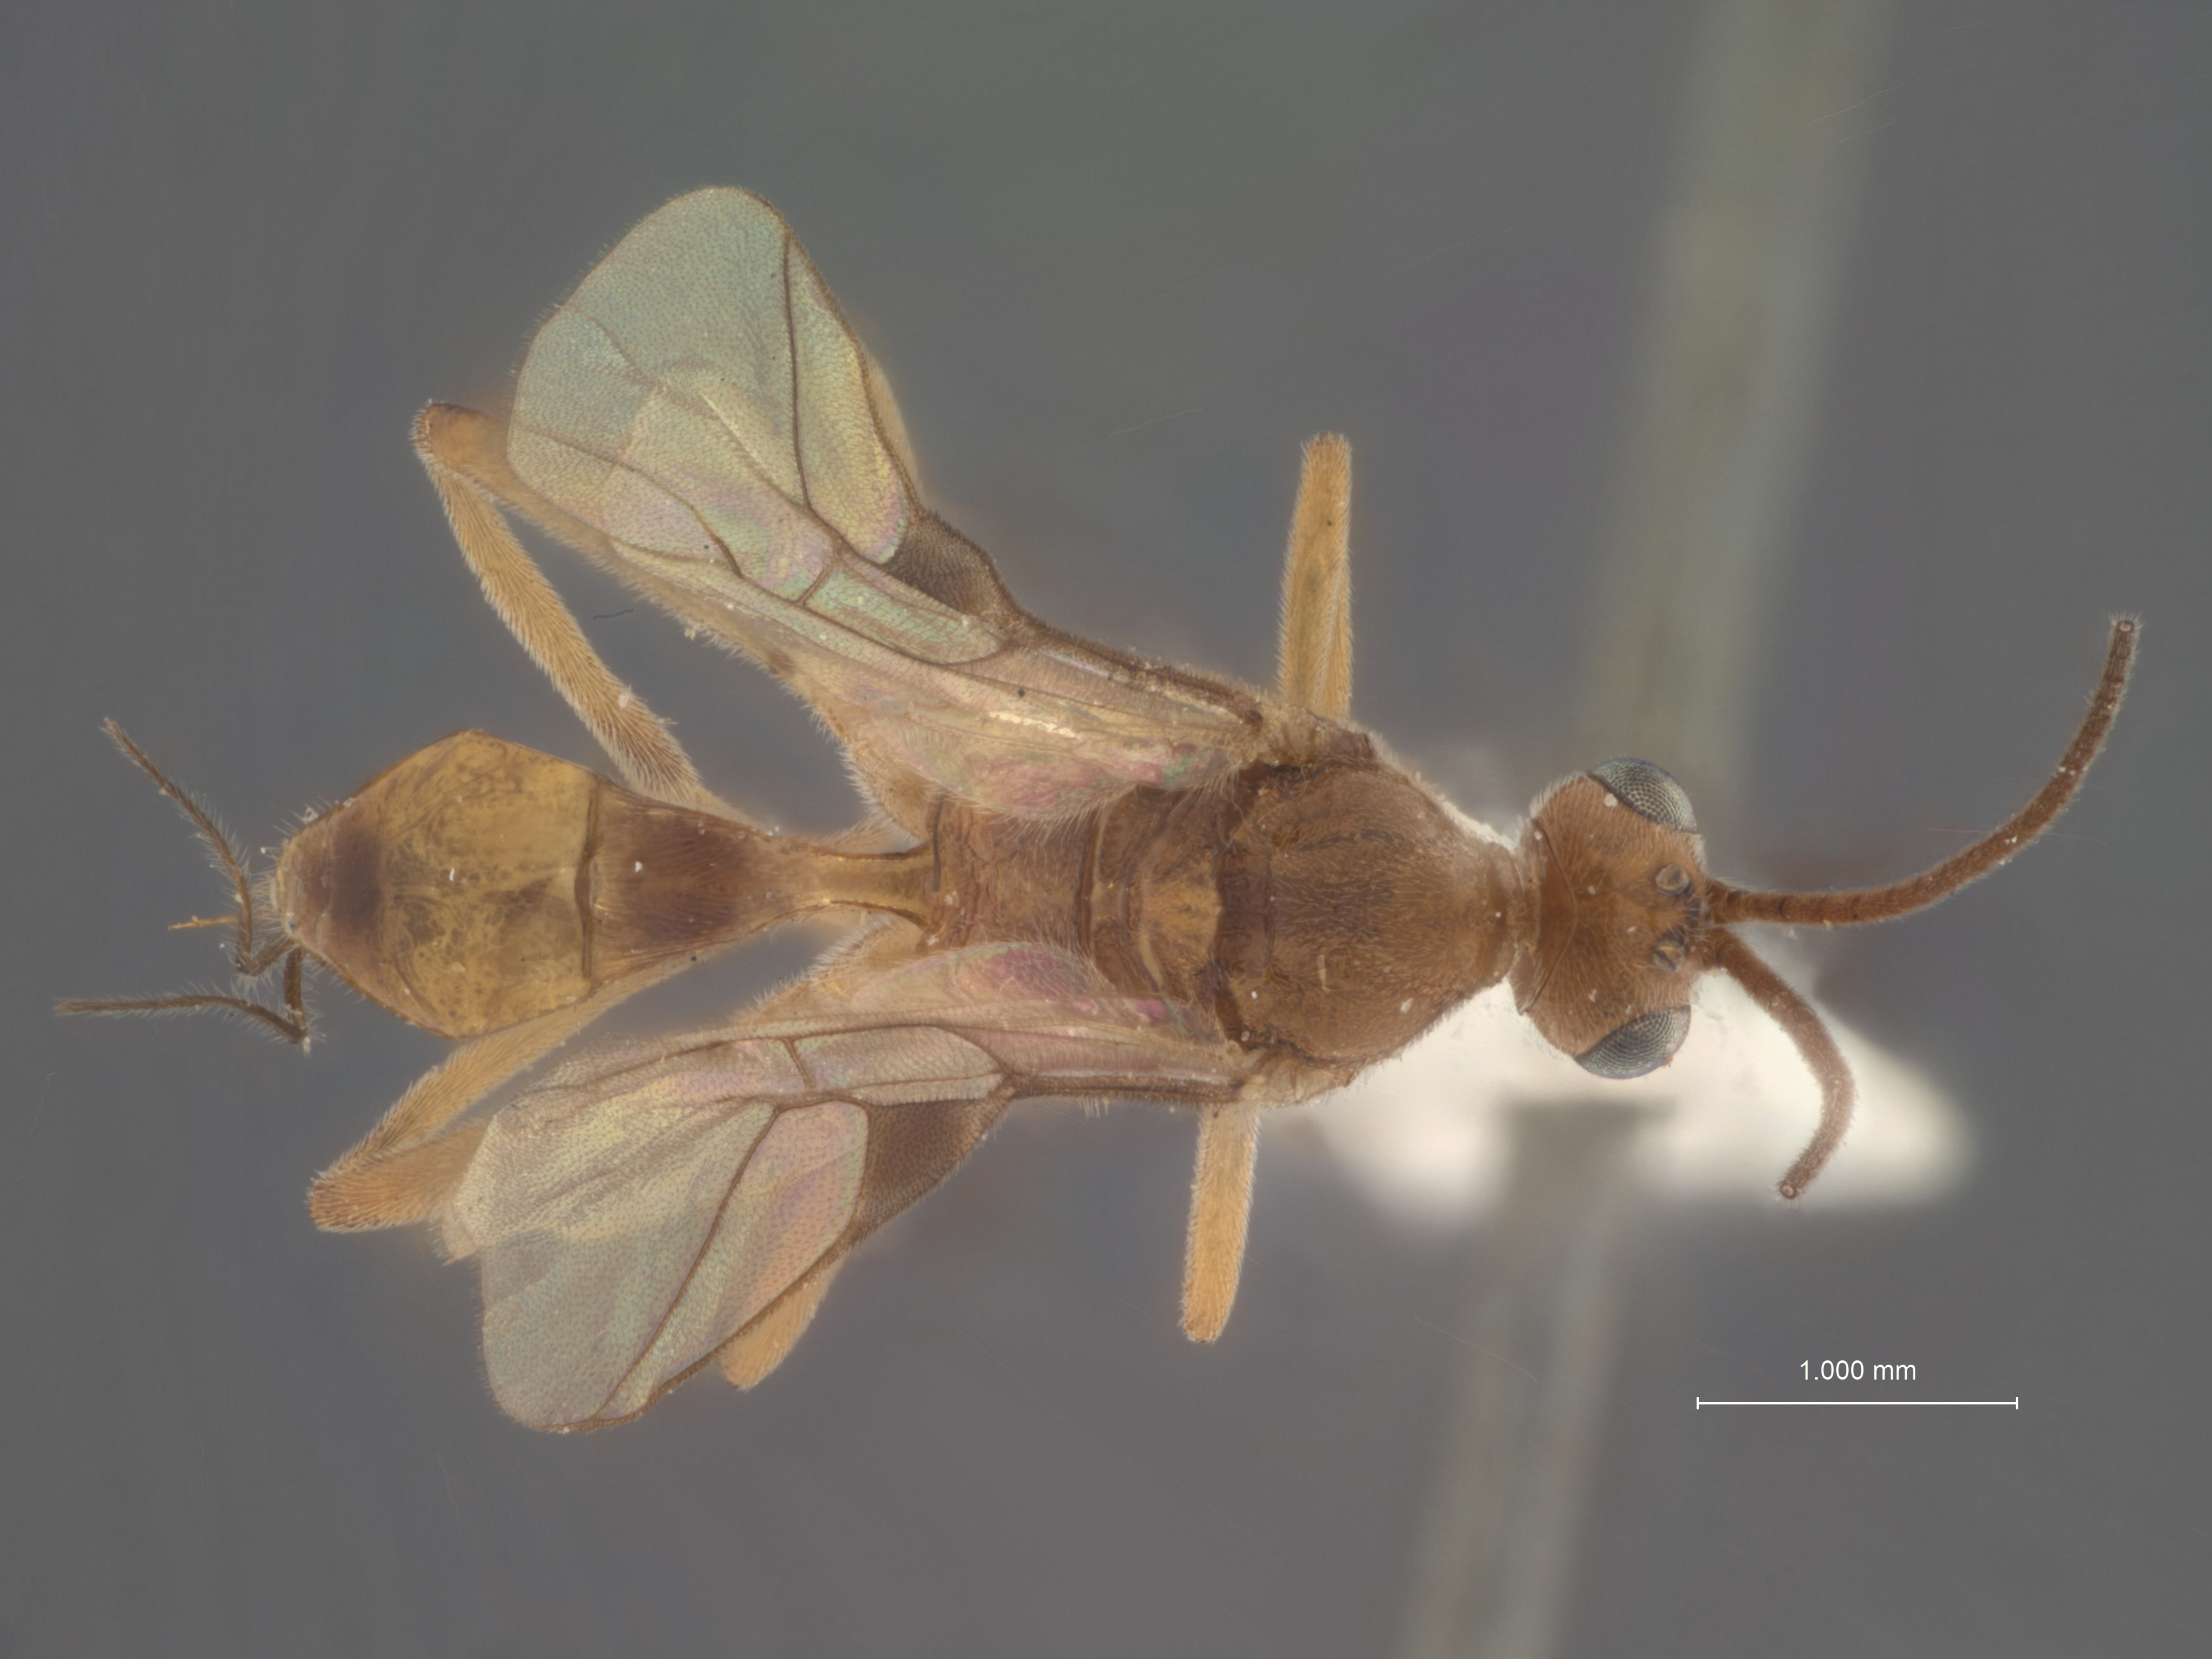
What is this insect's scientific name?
Meteorus arcticidas
